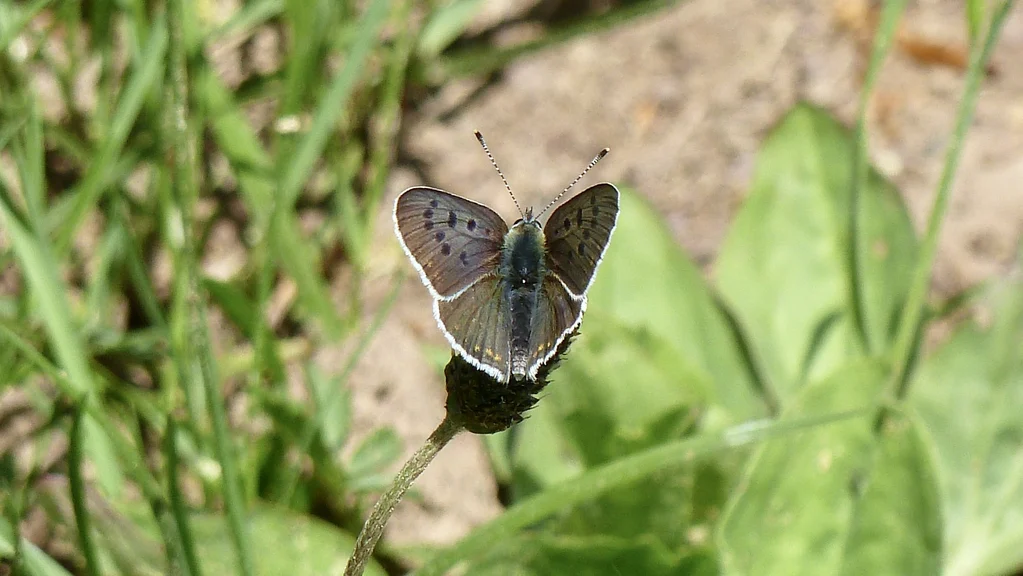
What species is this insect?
Lycaena tityrus (also Loweia tityrus)
